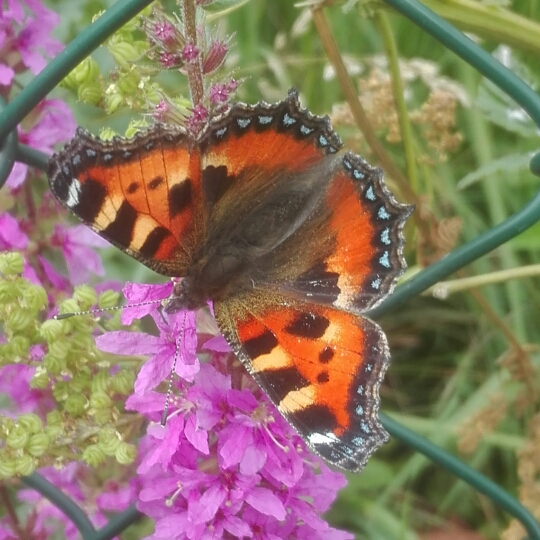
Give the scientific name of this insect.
Aglais urticae
